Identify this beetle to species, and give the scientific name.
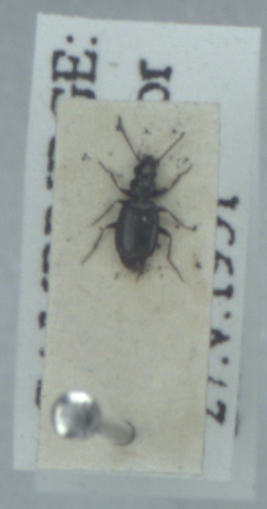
Syntomus truncatellus
